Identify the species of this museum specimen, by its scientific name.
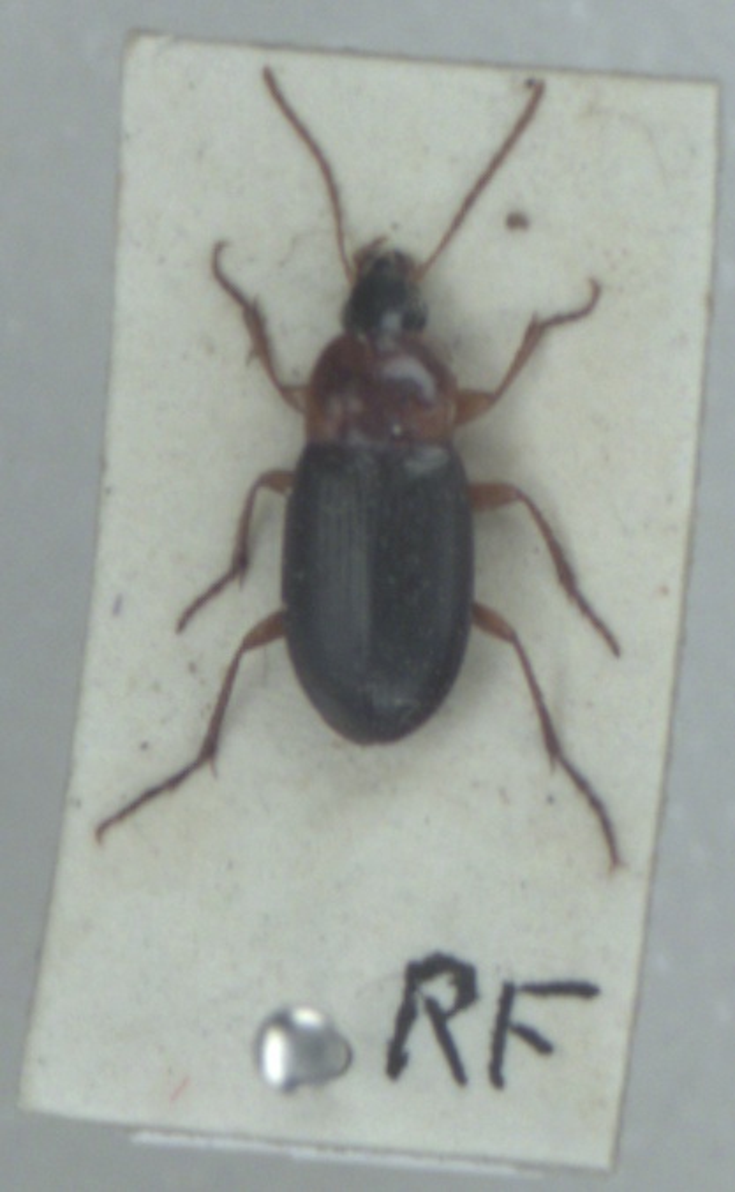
Calathus melanocephalus
